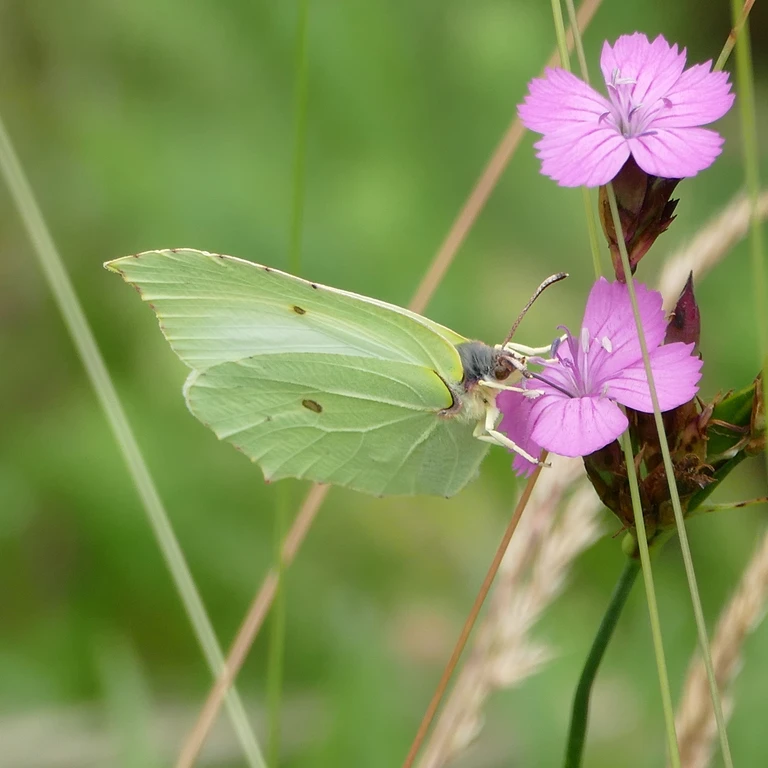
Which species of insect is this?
Gonepteryx rhamni
